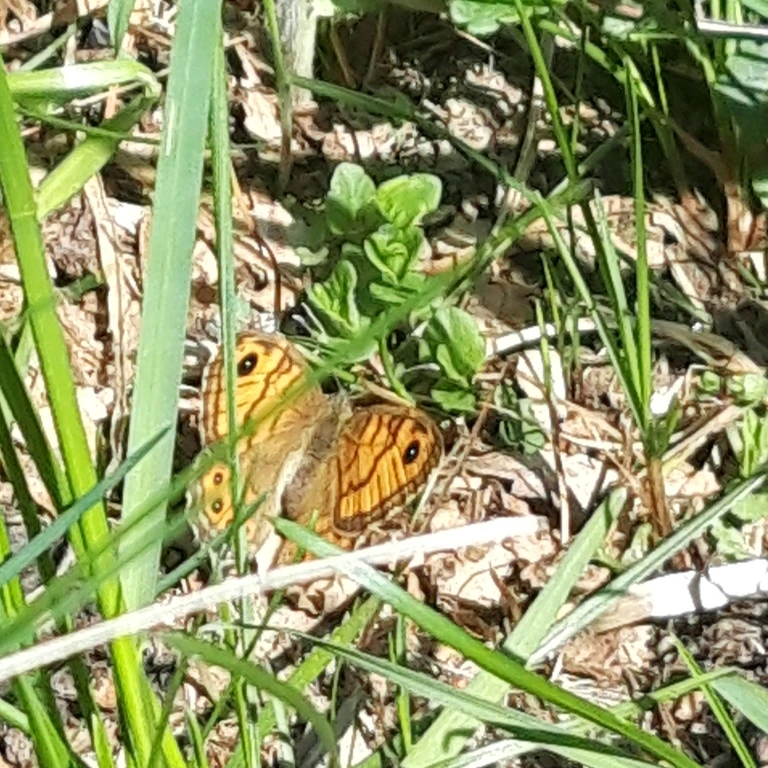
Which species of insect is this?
Lasiommata megera (also Pararge megera)
